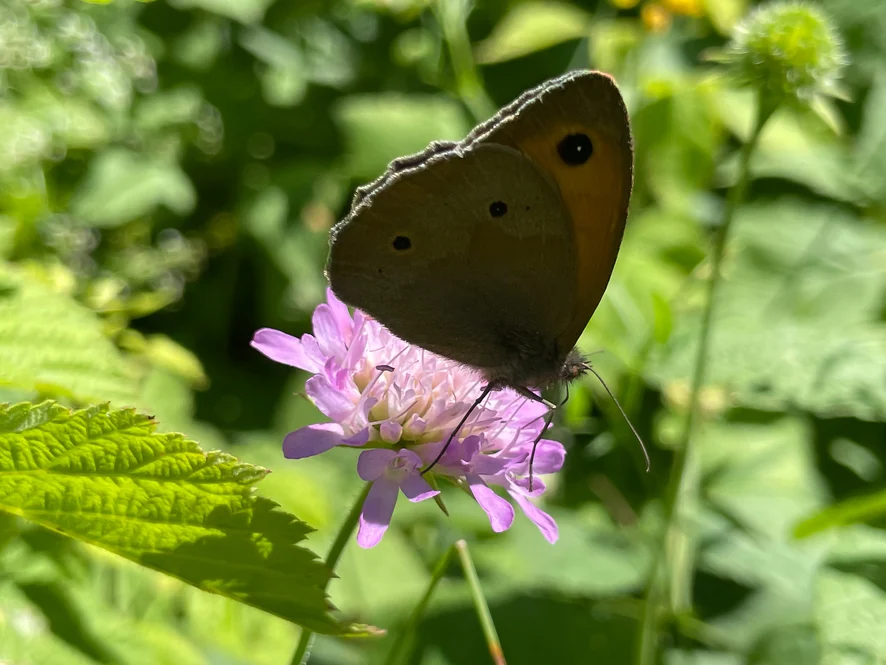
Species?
Maniola jurtina
